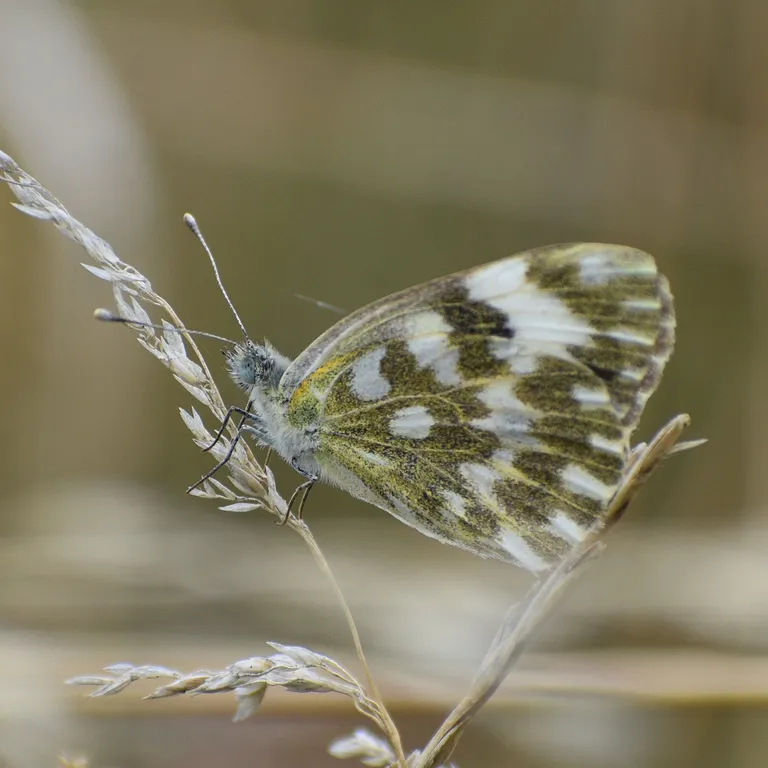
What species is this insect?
Pontia edusa
